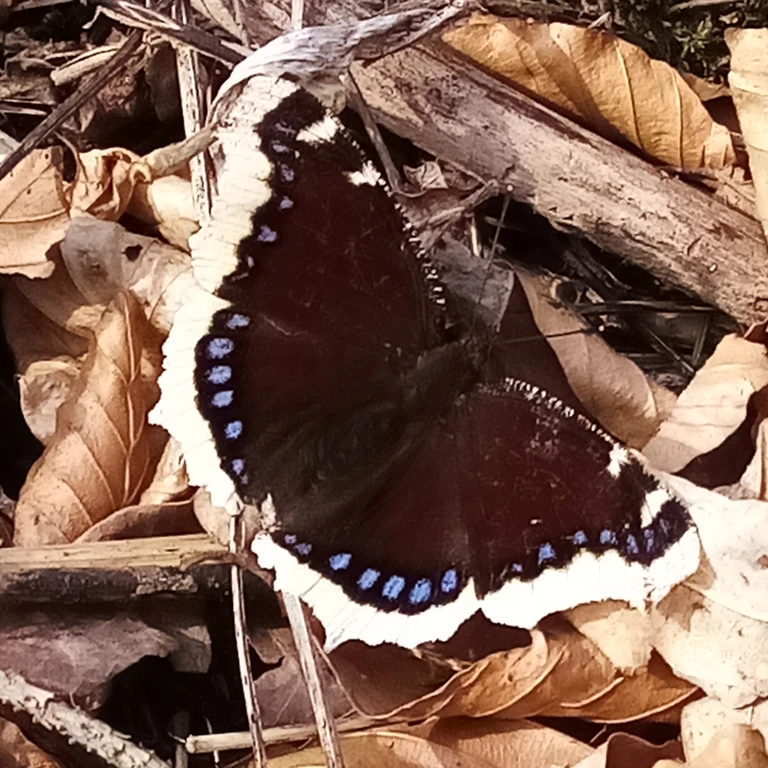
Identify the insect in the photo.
Nymphalis antiopa
